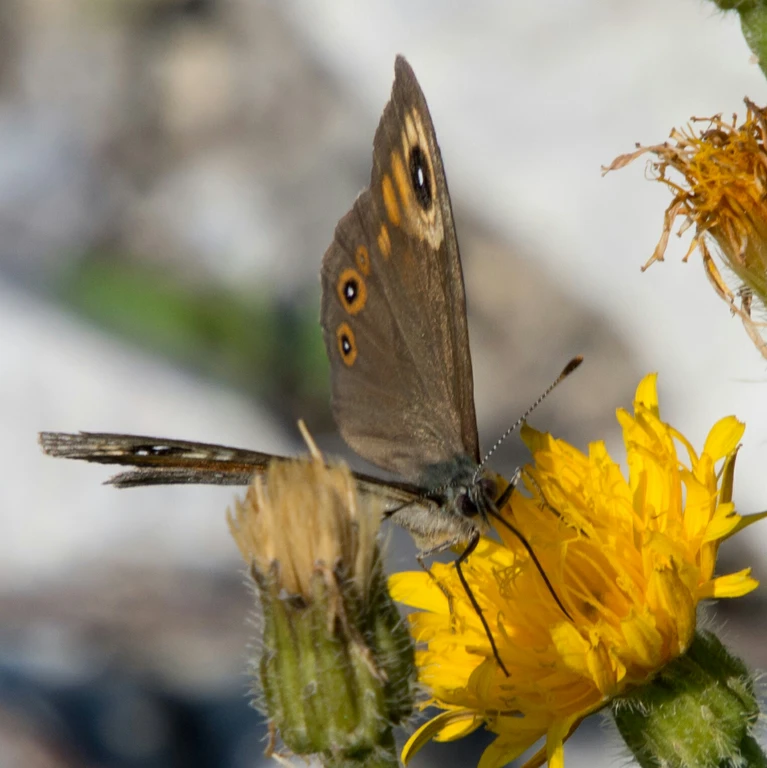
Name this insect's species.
Lasiommata maera (also Pararge maera)
